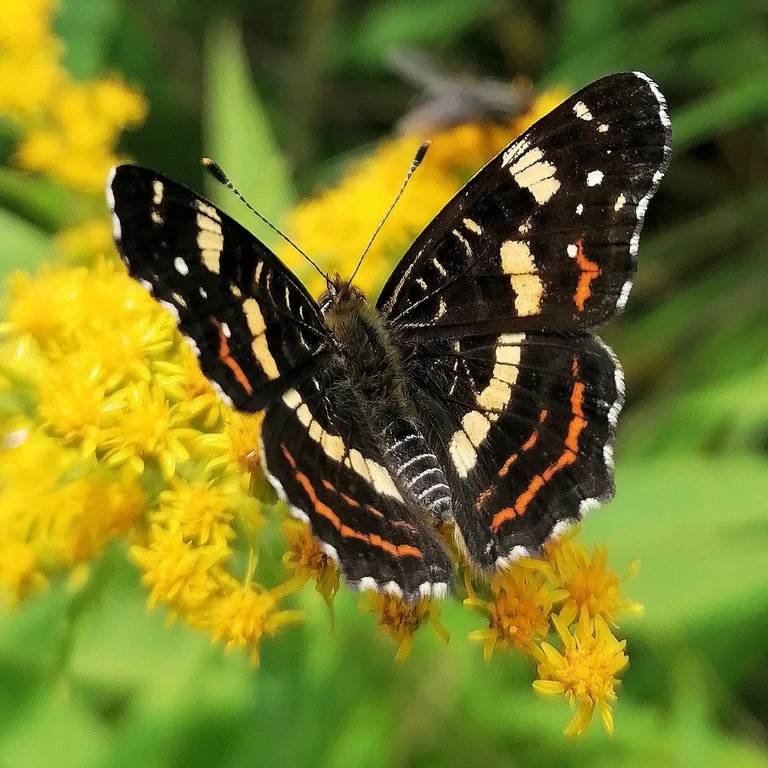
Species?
Araschnia levana
